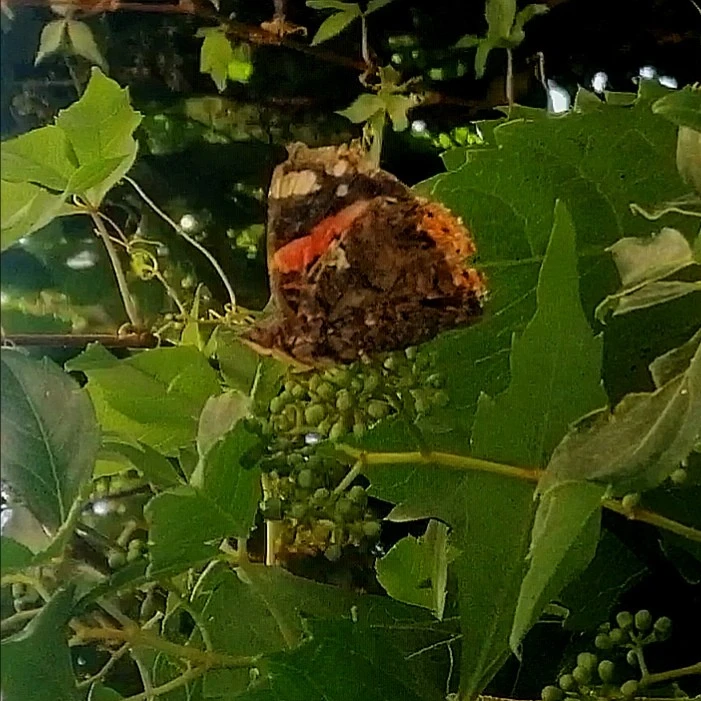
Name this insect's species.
Vanessa atalanta
